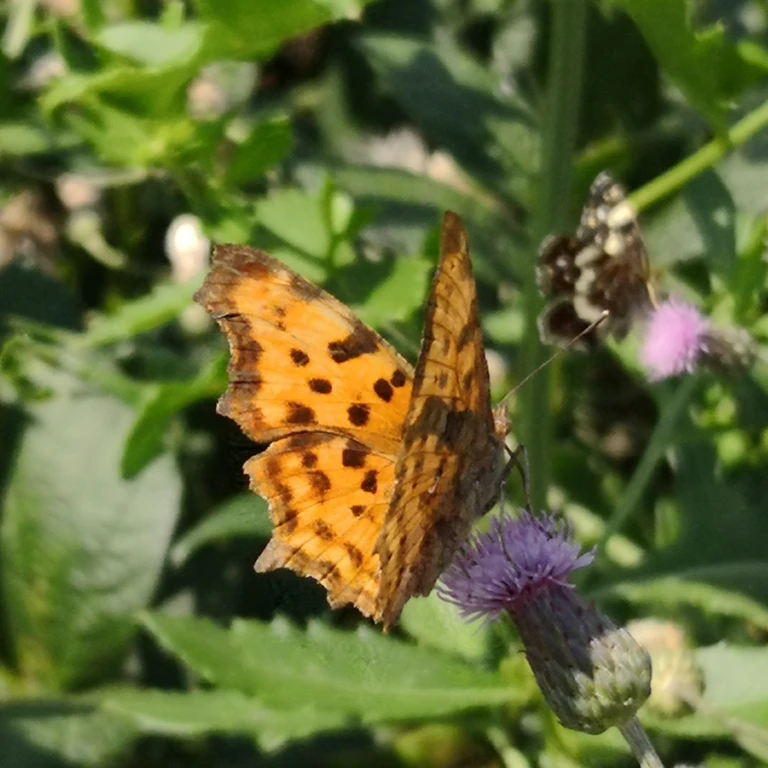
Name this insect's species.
Polygonia c-album
